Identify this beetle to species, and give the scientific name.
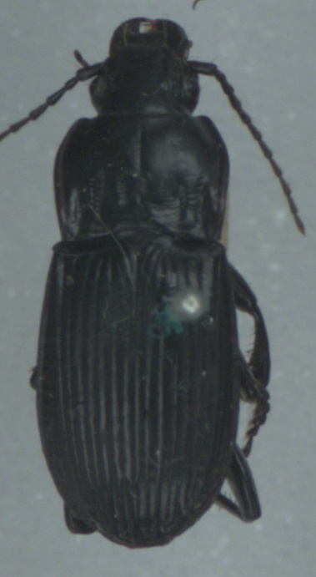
Abax parallelepipedus
